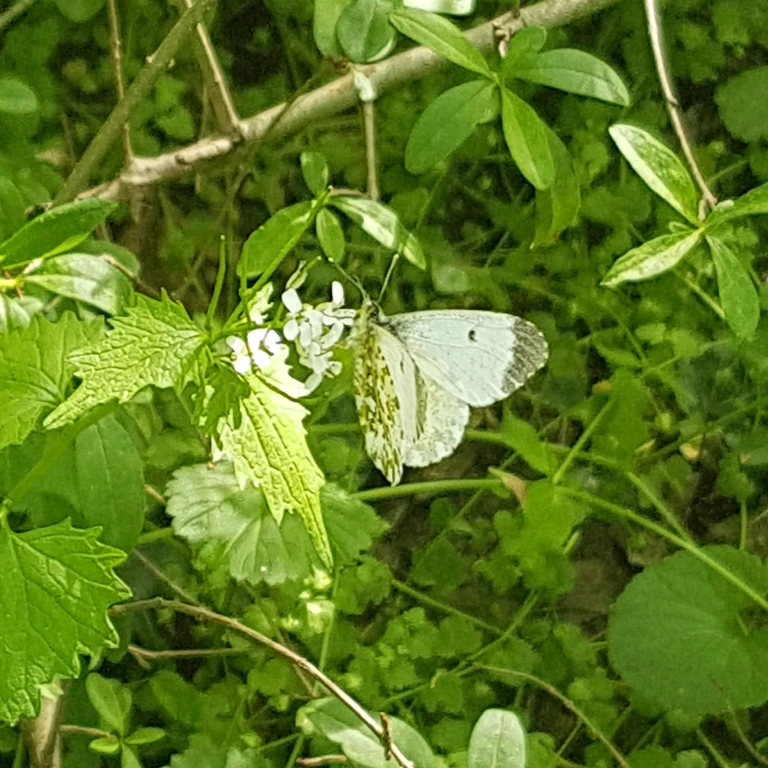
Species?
Anthocharis cardamines
